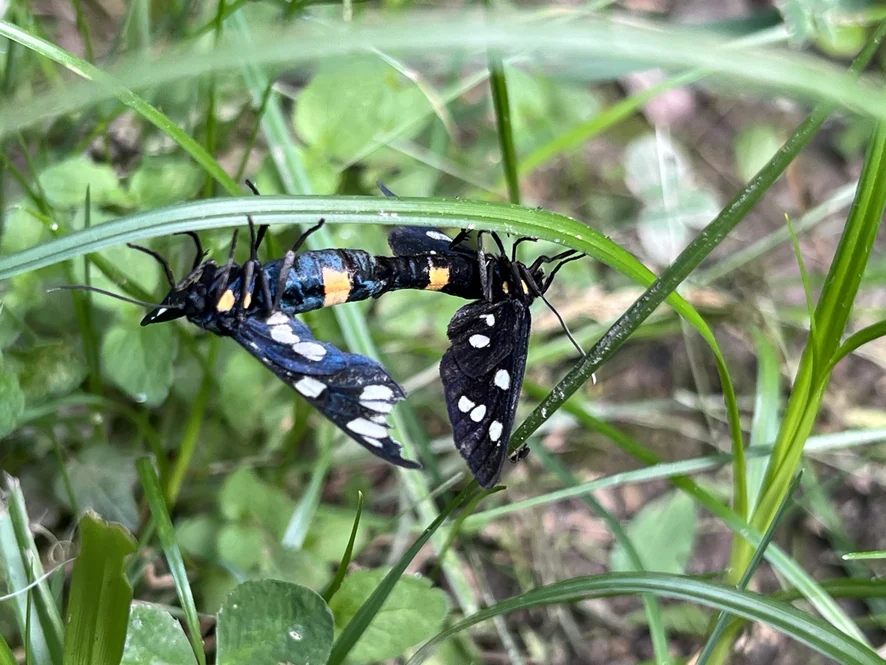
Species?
Amata phegea
